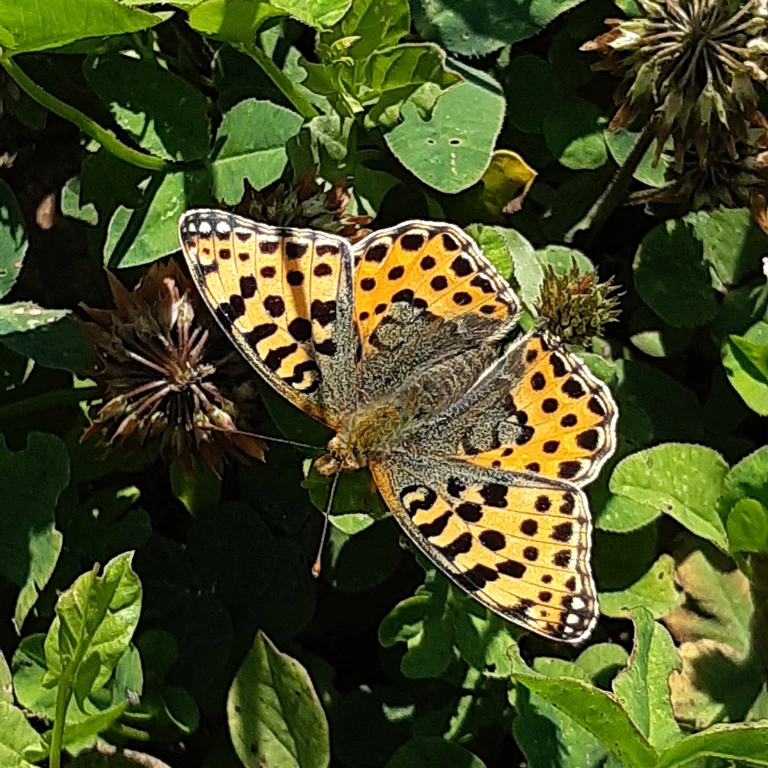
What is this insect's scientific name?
Issoria lathonia
